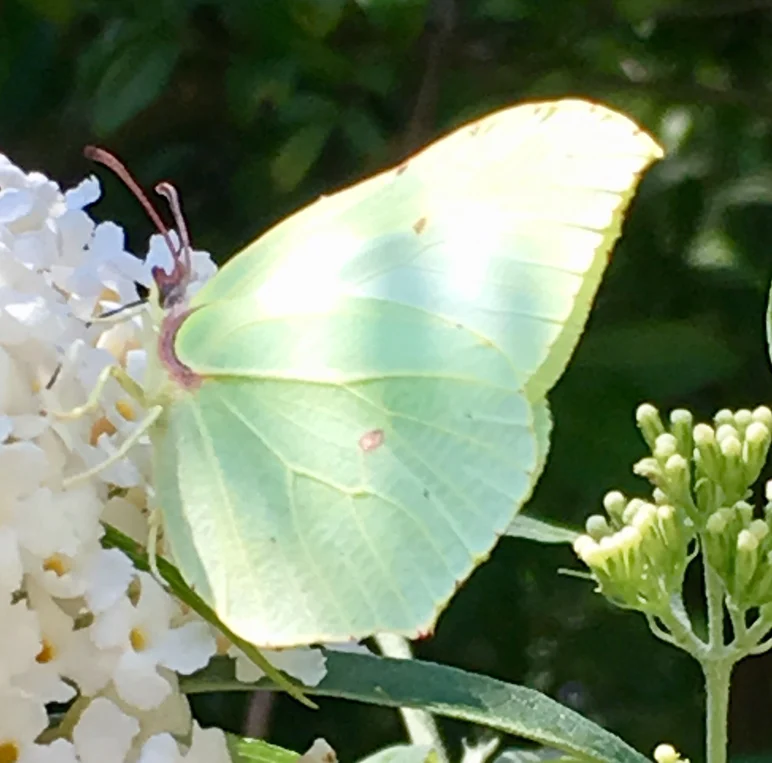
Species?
Gonepteryx rhamni
